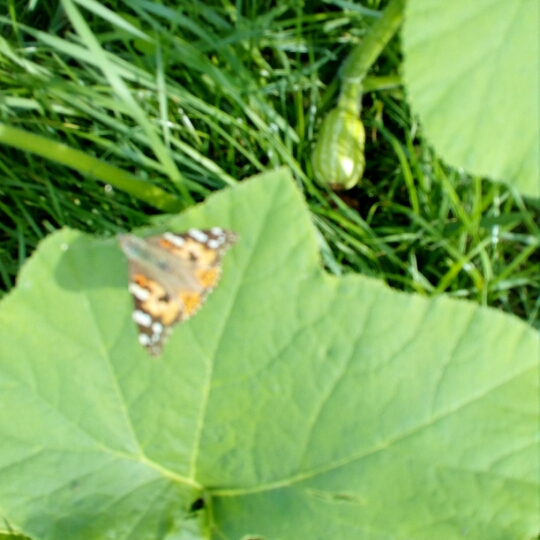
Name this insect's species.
Vanessa cardui
